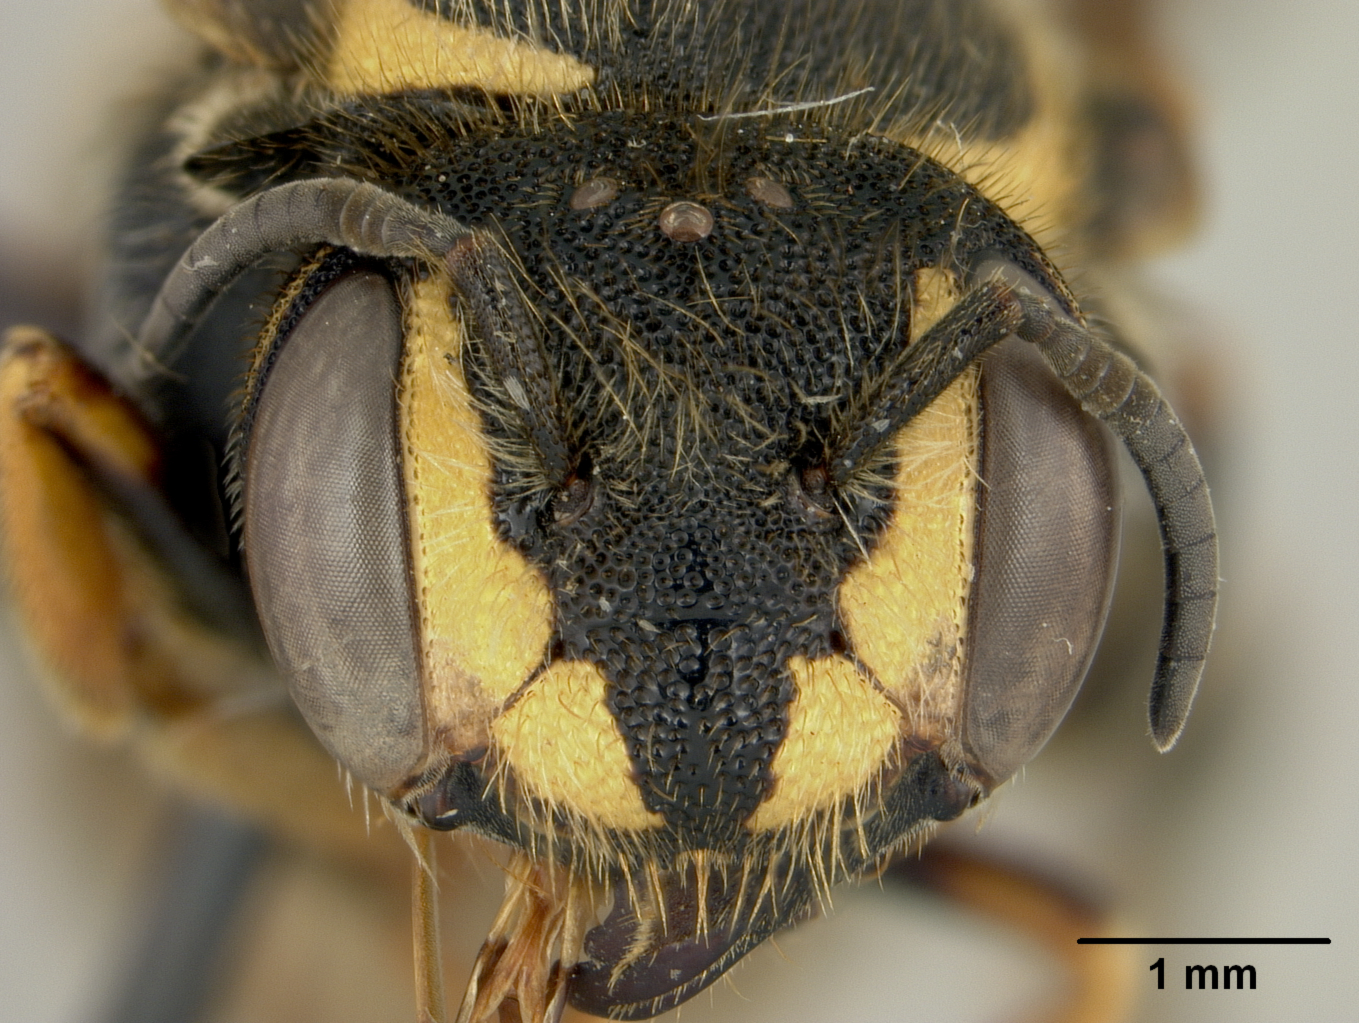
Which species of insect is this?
Paranthidium ocellare
